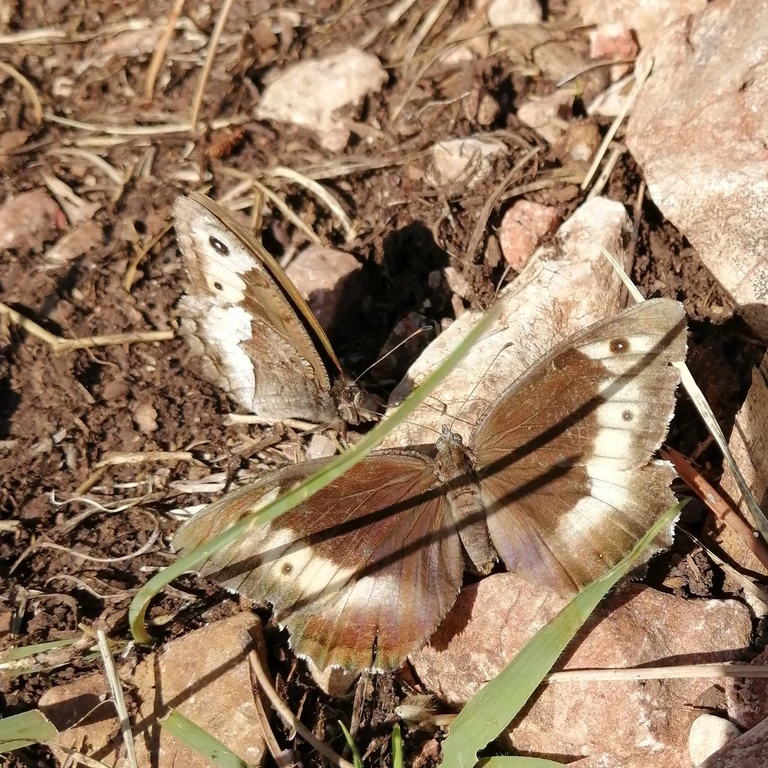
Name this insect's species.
Hipparchia alcyone
